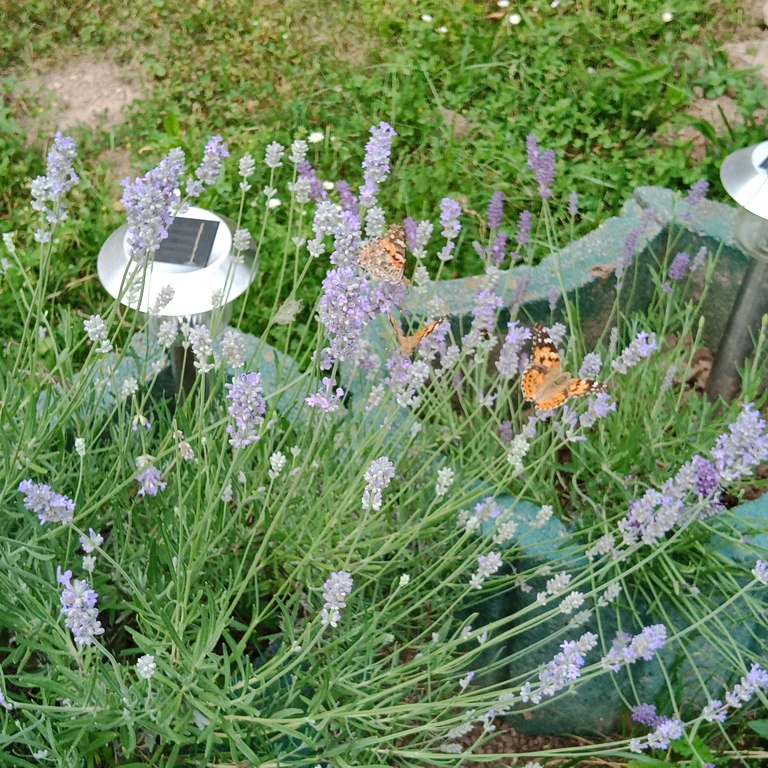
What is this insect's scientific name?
Vanessa cardui
